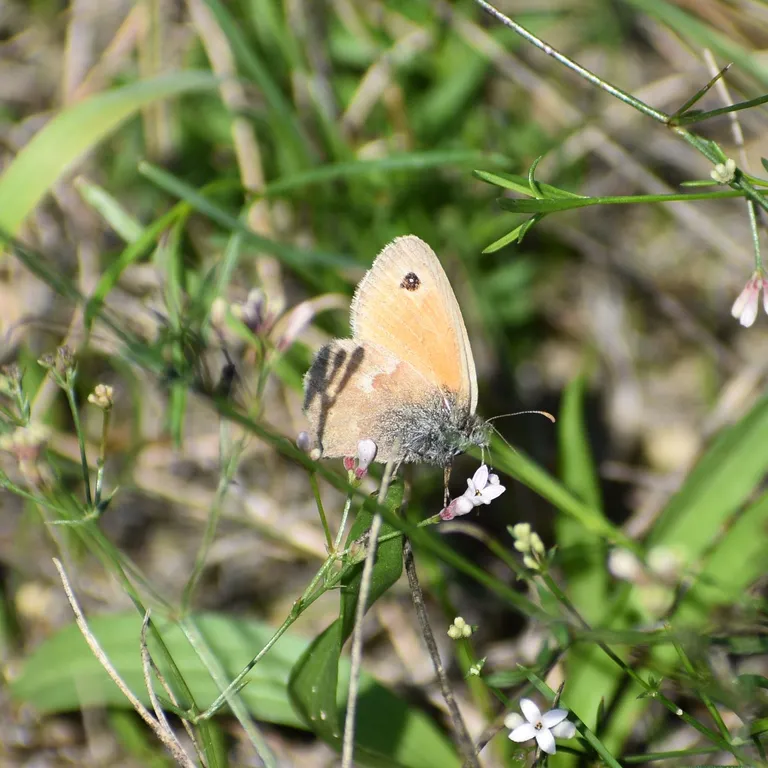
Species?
Coenonympha pamphilus
